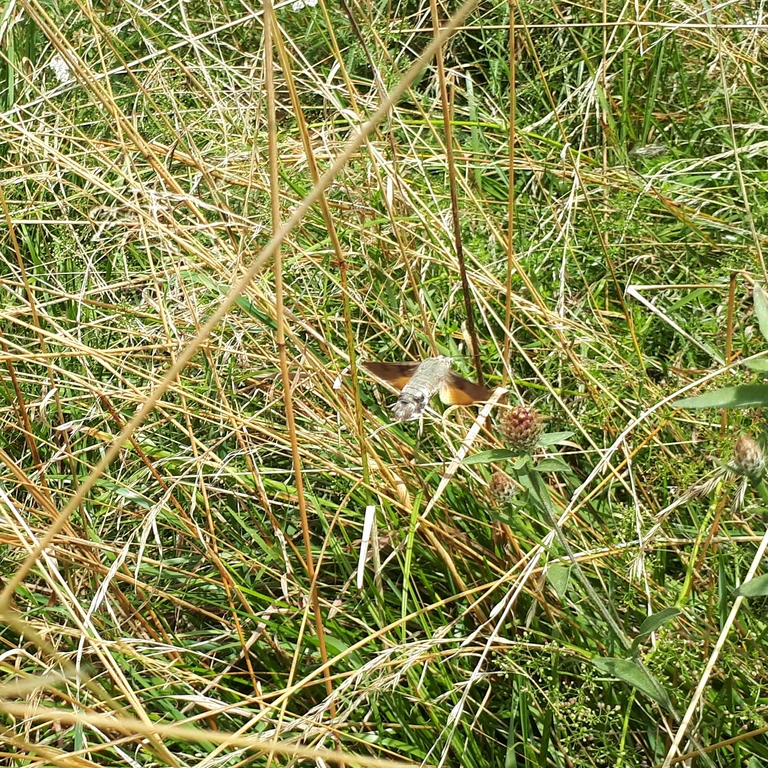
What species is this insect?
Macroglossum stellatarum
